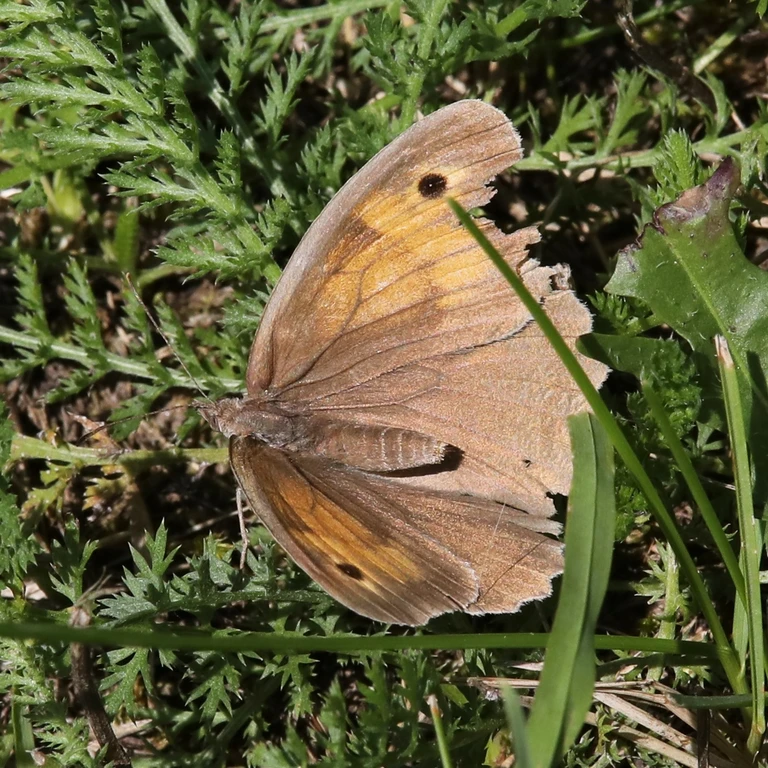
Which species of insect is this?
Maniola jurtina
